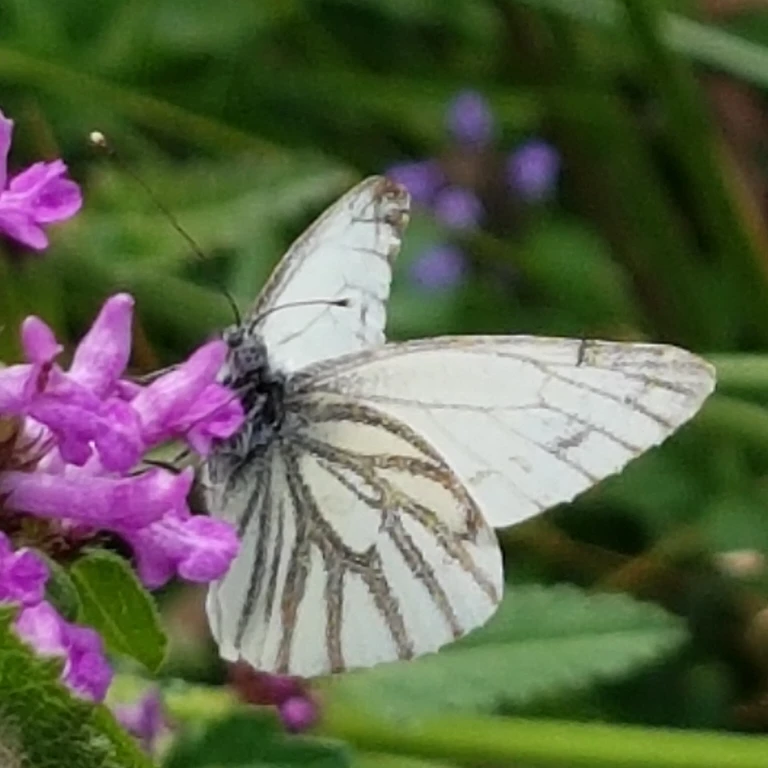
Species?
Pieris napi
